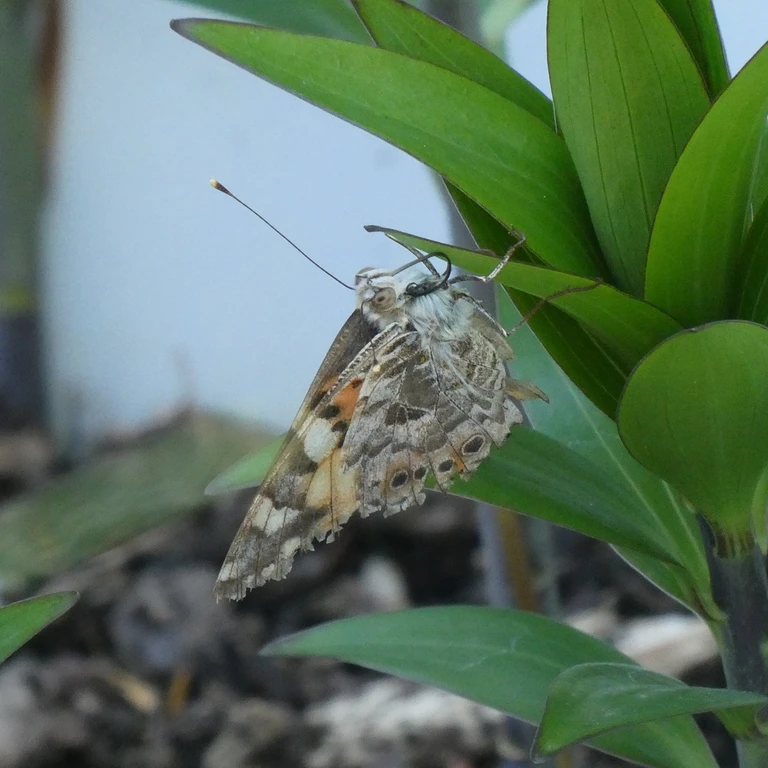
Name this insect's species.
Vanessa cardui
